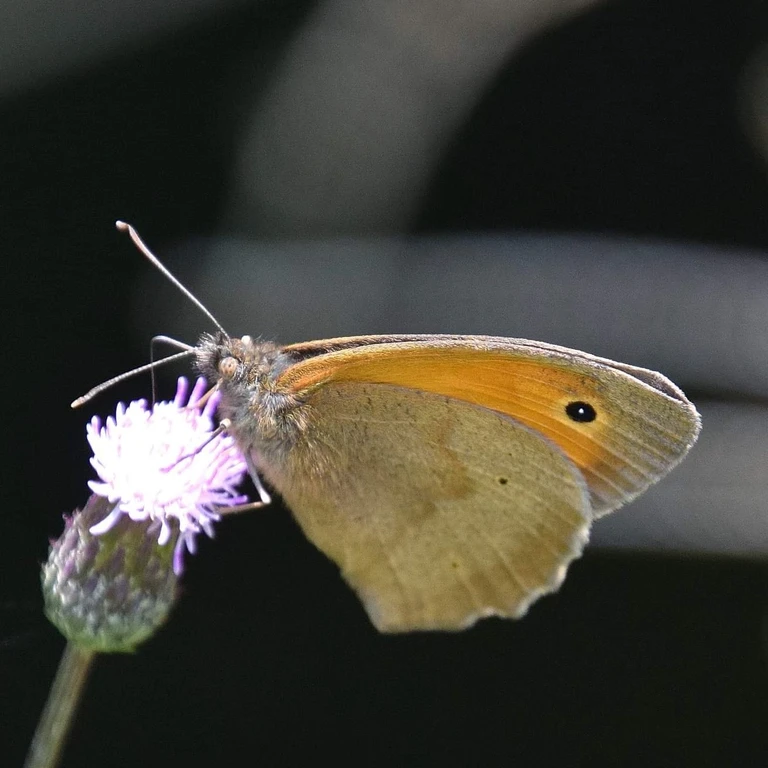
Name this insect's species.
Maniola jurtina
